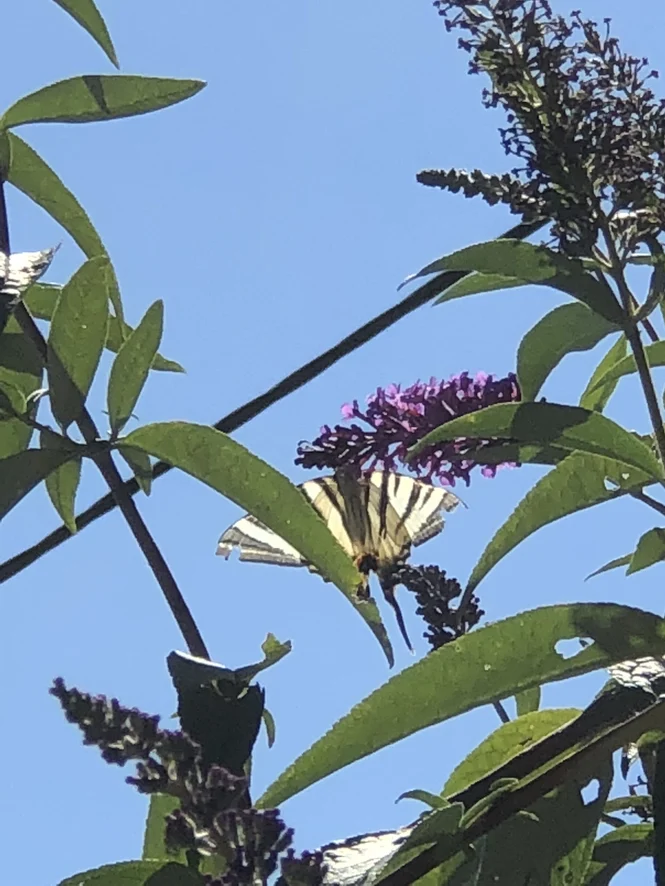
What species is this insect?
Iphiclides podalirius
